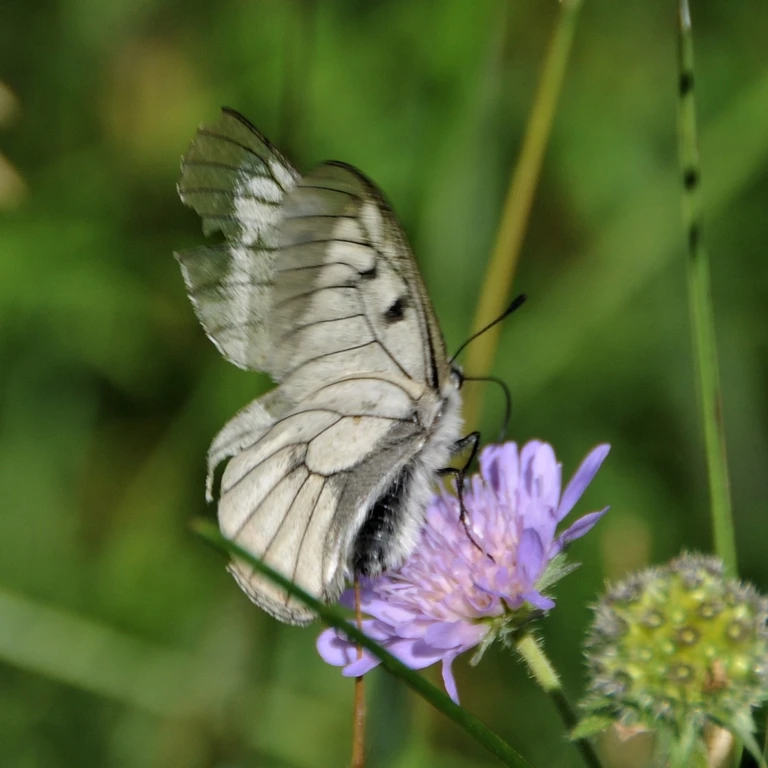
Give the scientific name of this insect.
Parnassius mnemosyne
